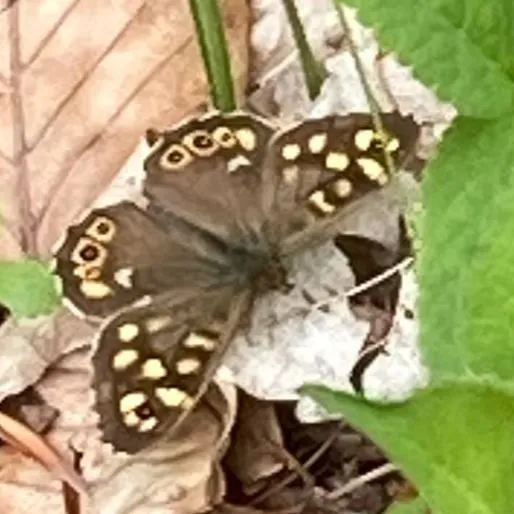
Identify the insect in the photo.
Pararge aegeria
